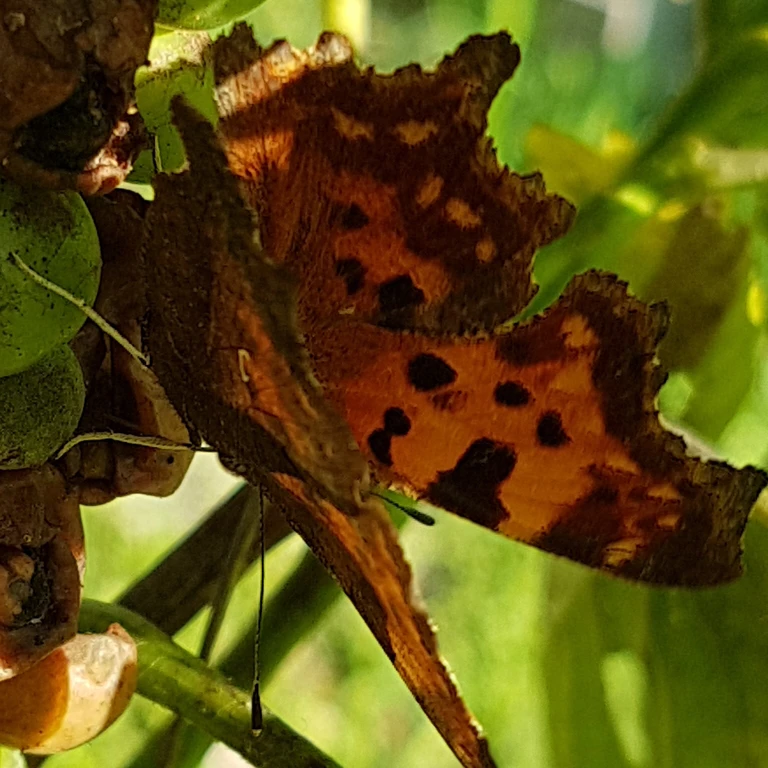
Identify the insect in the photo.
Polygonia c-album
